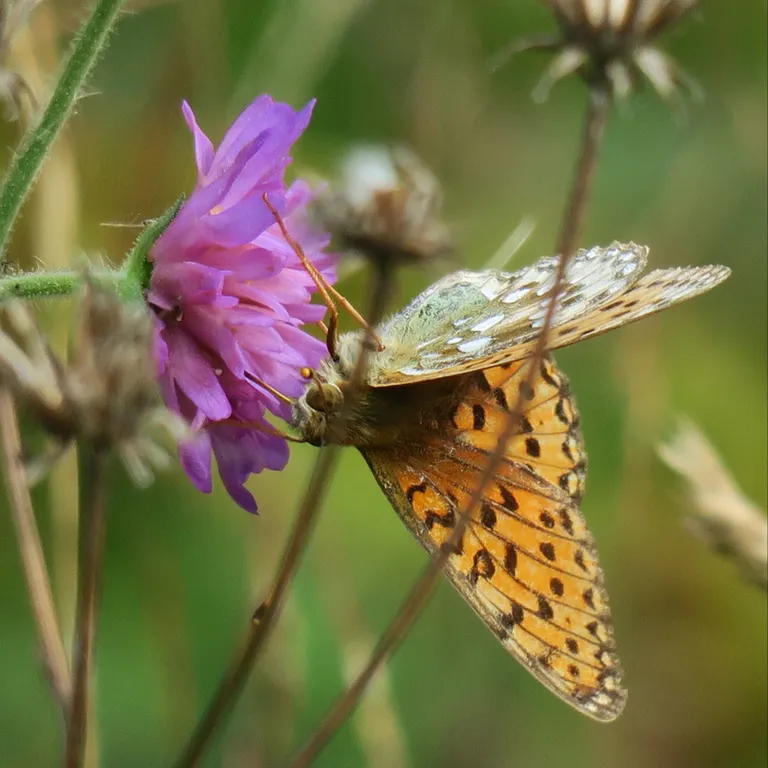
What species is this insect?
Speyeria aglaja
